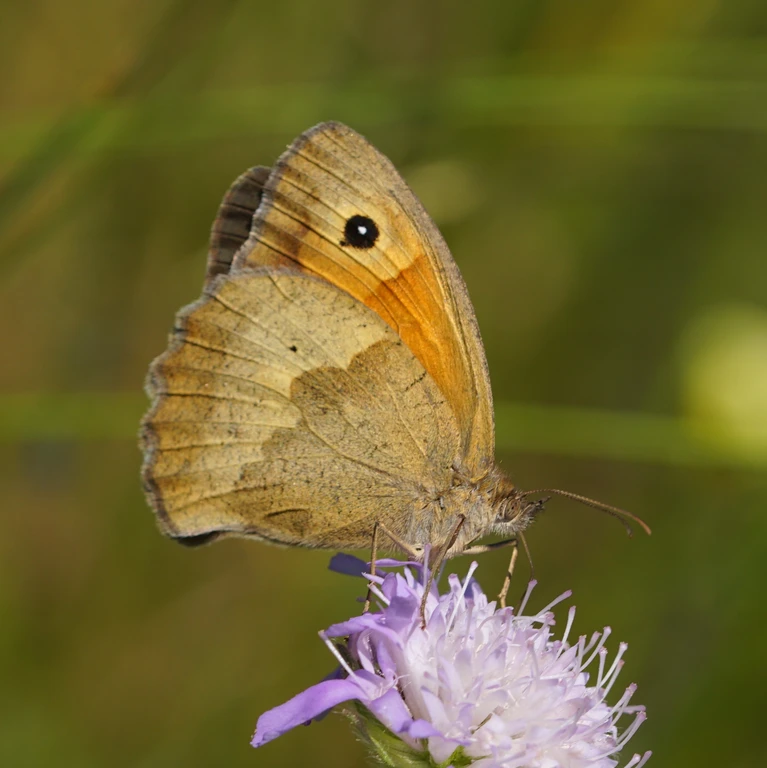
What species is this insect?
Maniola jurtina
